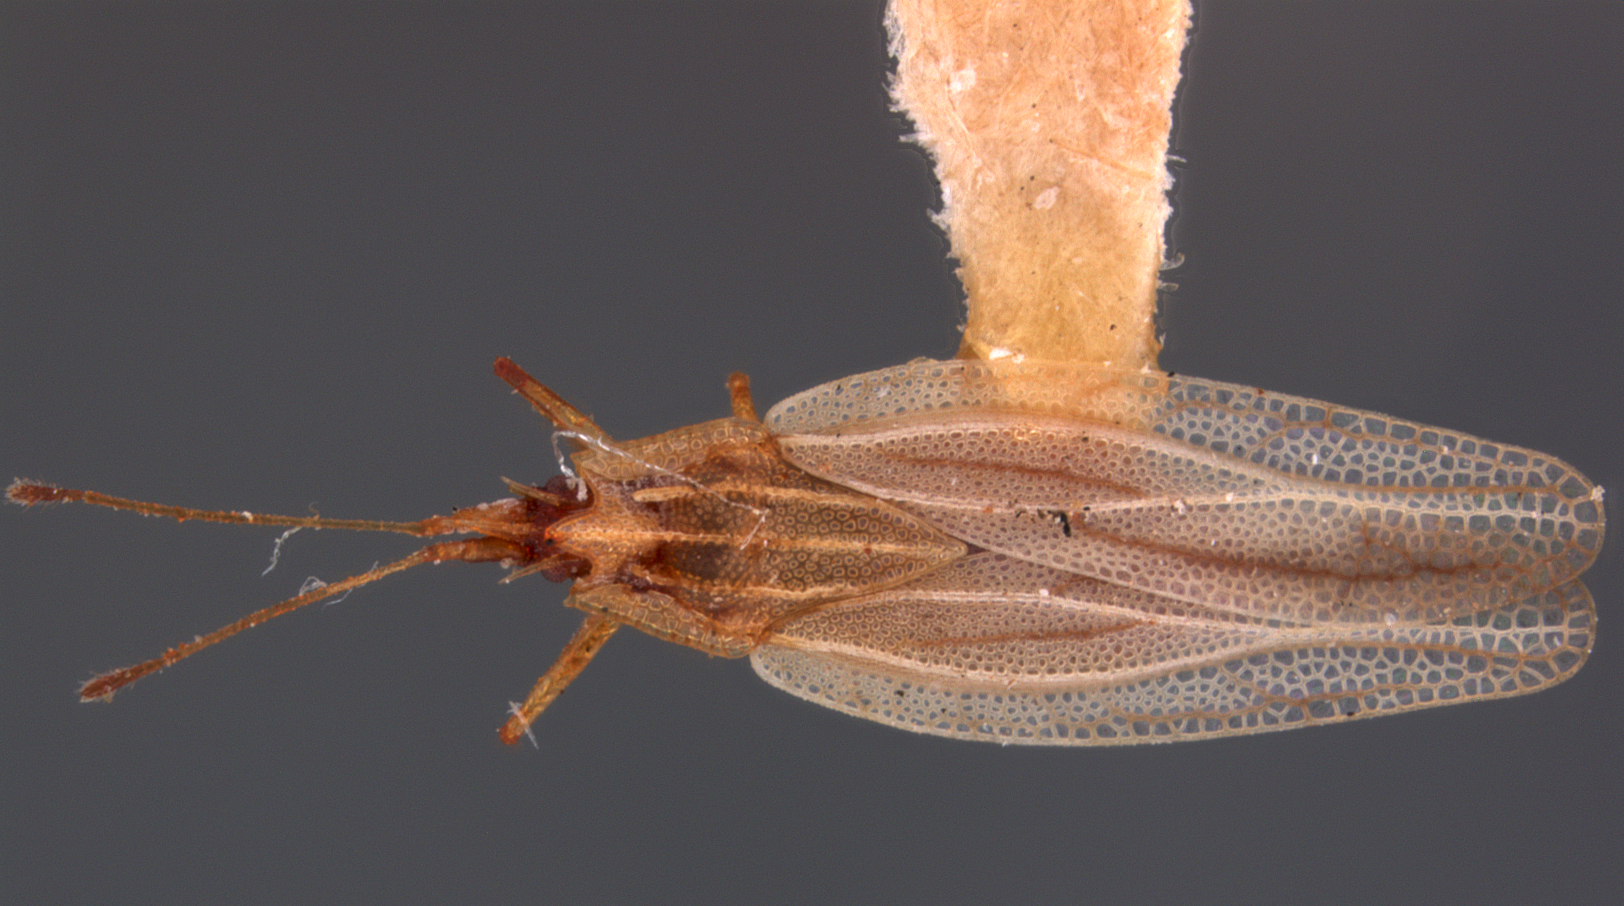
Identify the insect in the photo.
Leptodictya nicholi
